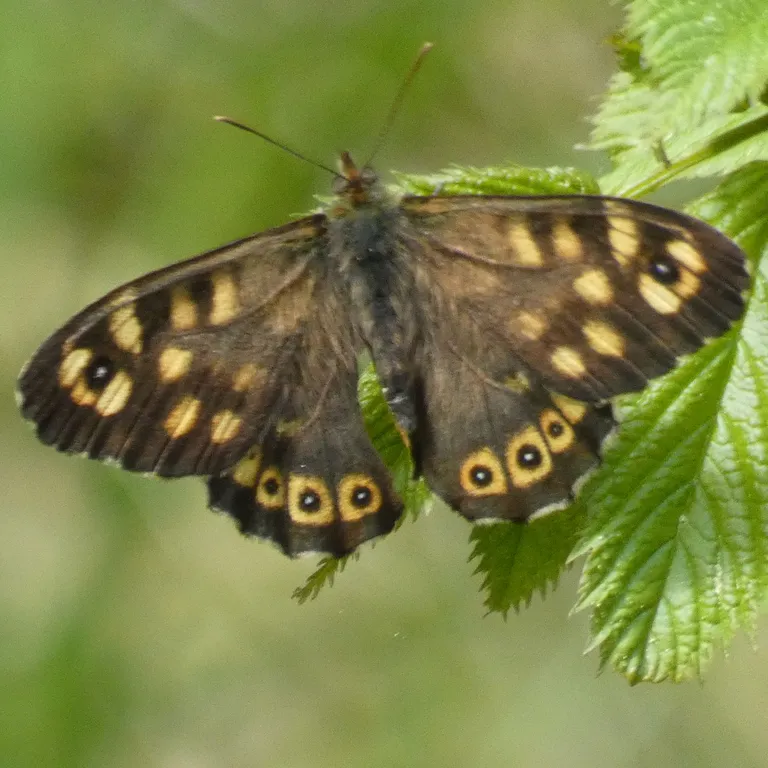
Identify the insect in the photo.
Pararge aegeria
